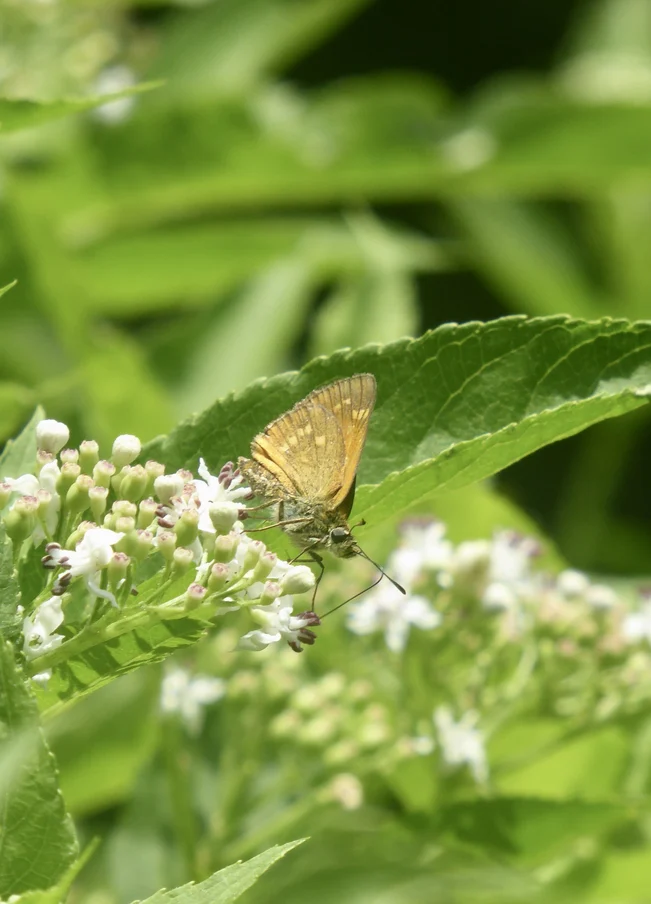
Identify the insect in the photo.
Ochlodes sylvanus (also Ochlodes venata)
